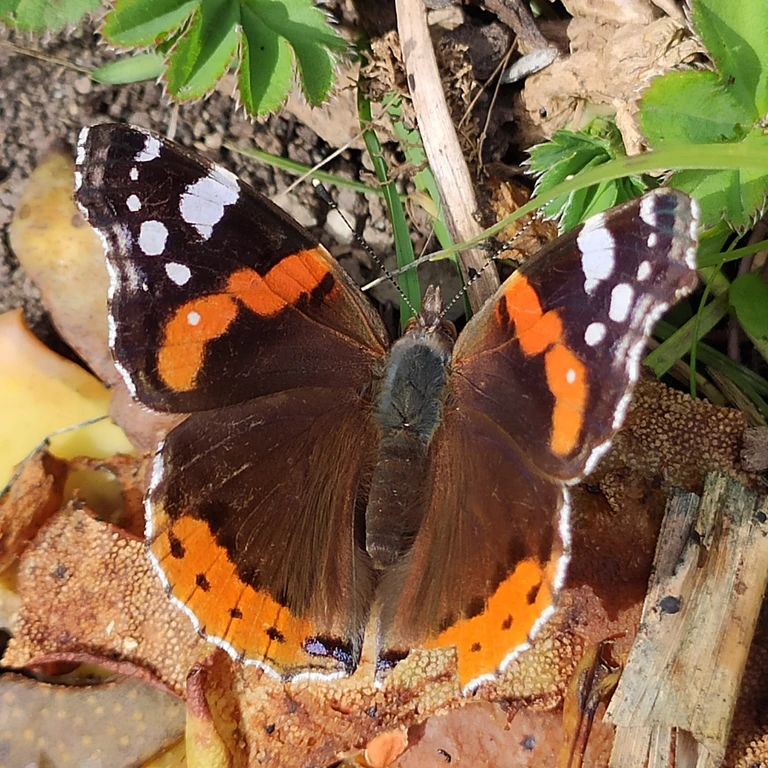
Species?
Vanessa atalanta
